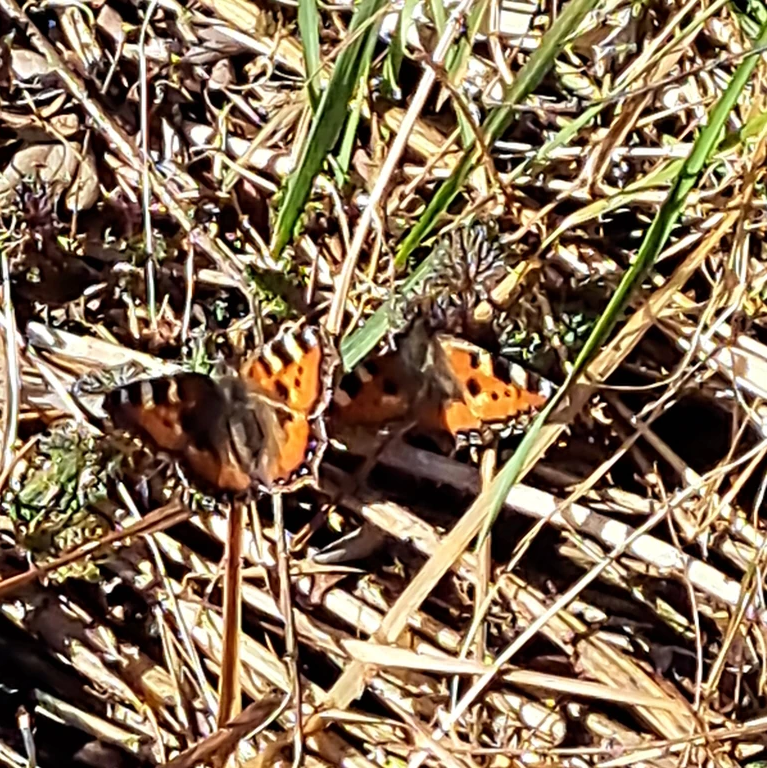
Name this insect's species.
Aglais urticae
